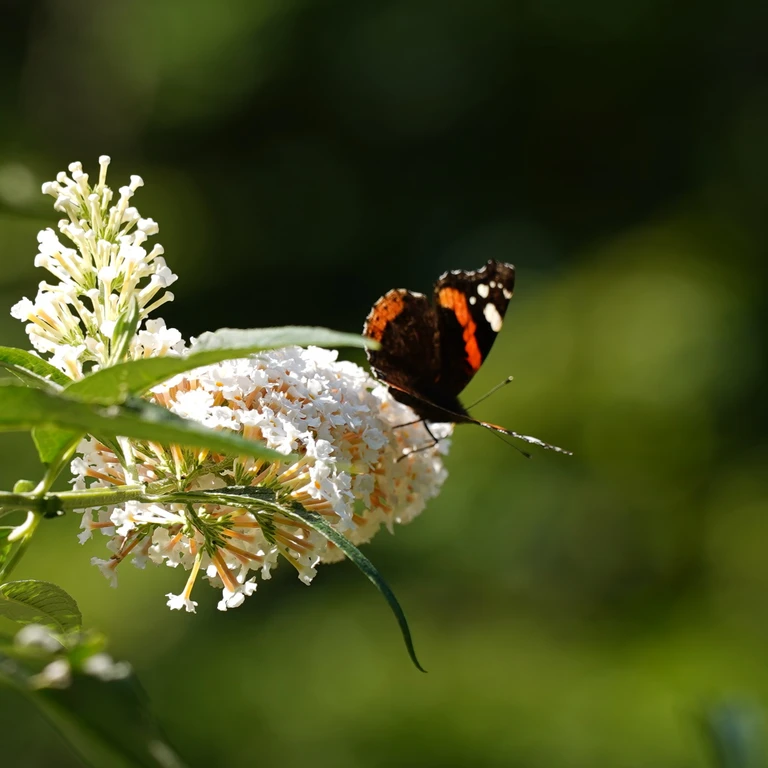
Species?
Vanessa atalanta
